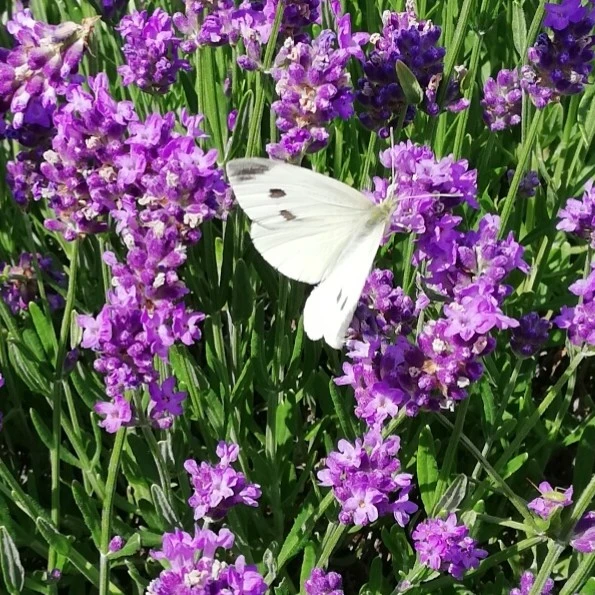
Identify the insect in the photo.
Pieris rapae
